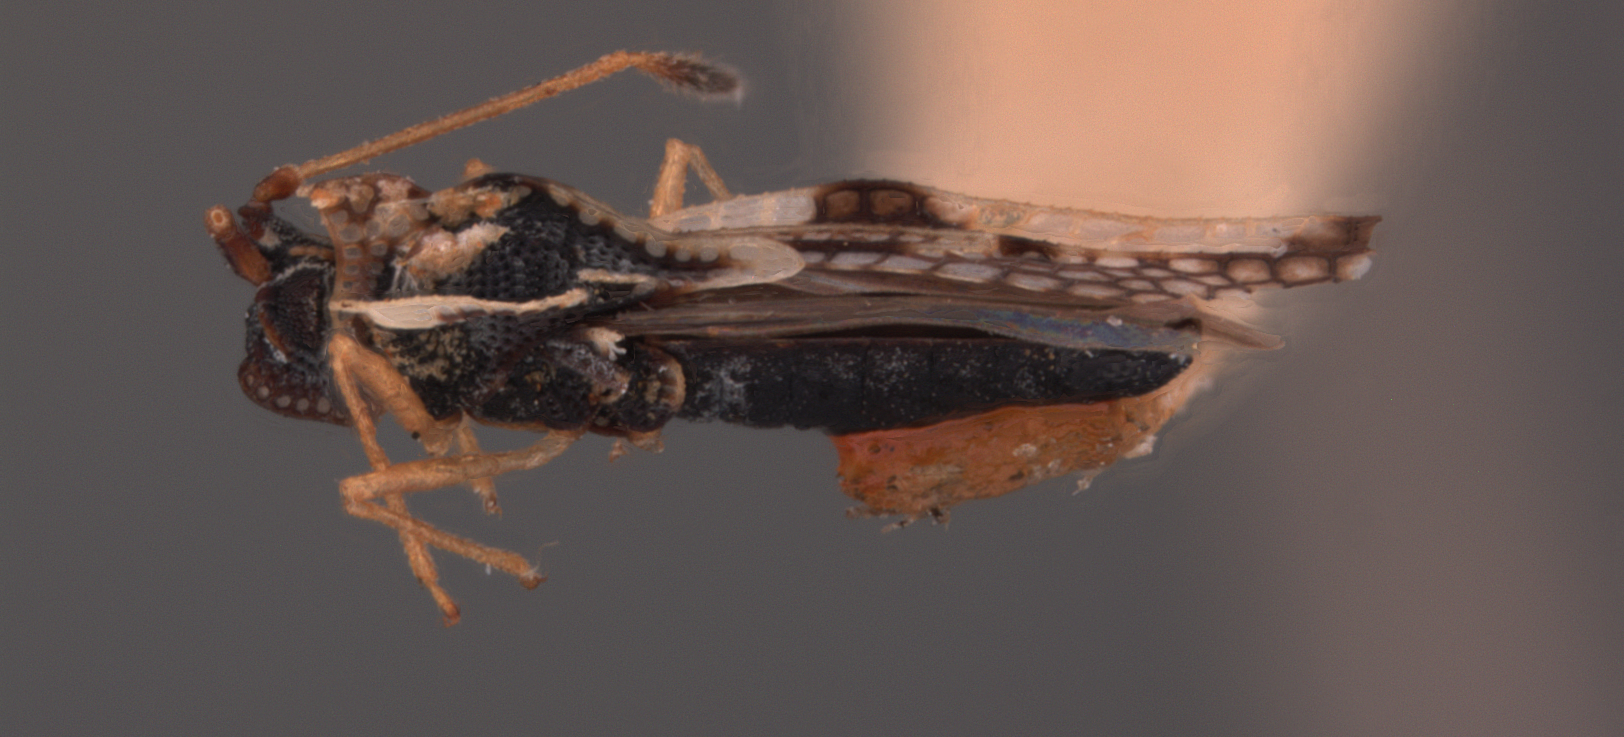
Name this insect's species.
Leptostyla clitoriae
